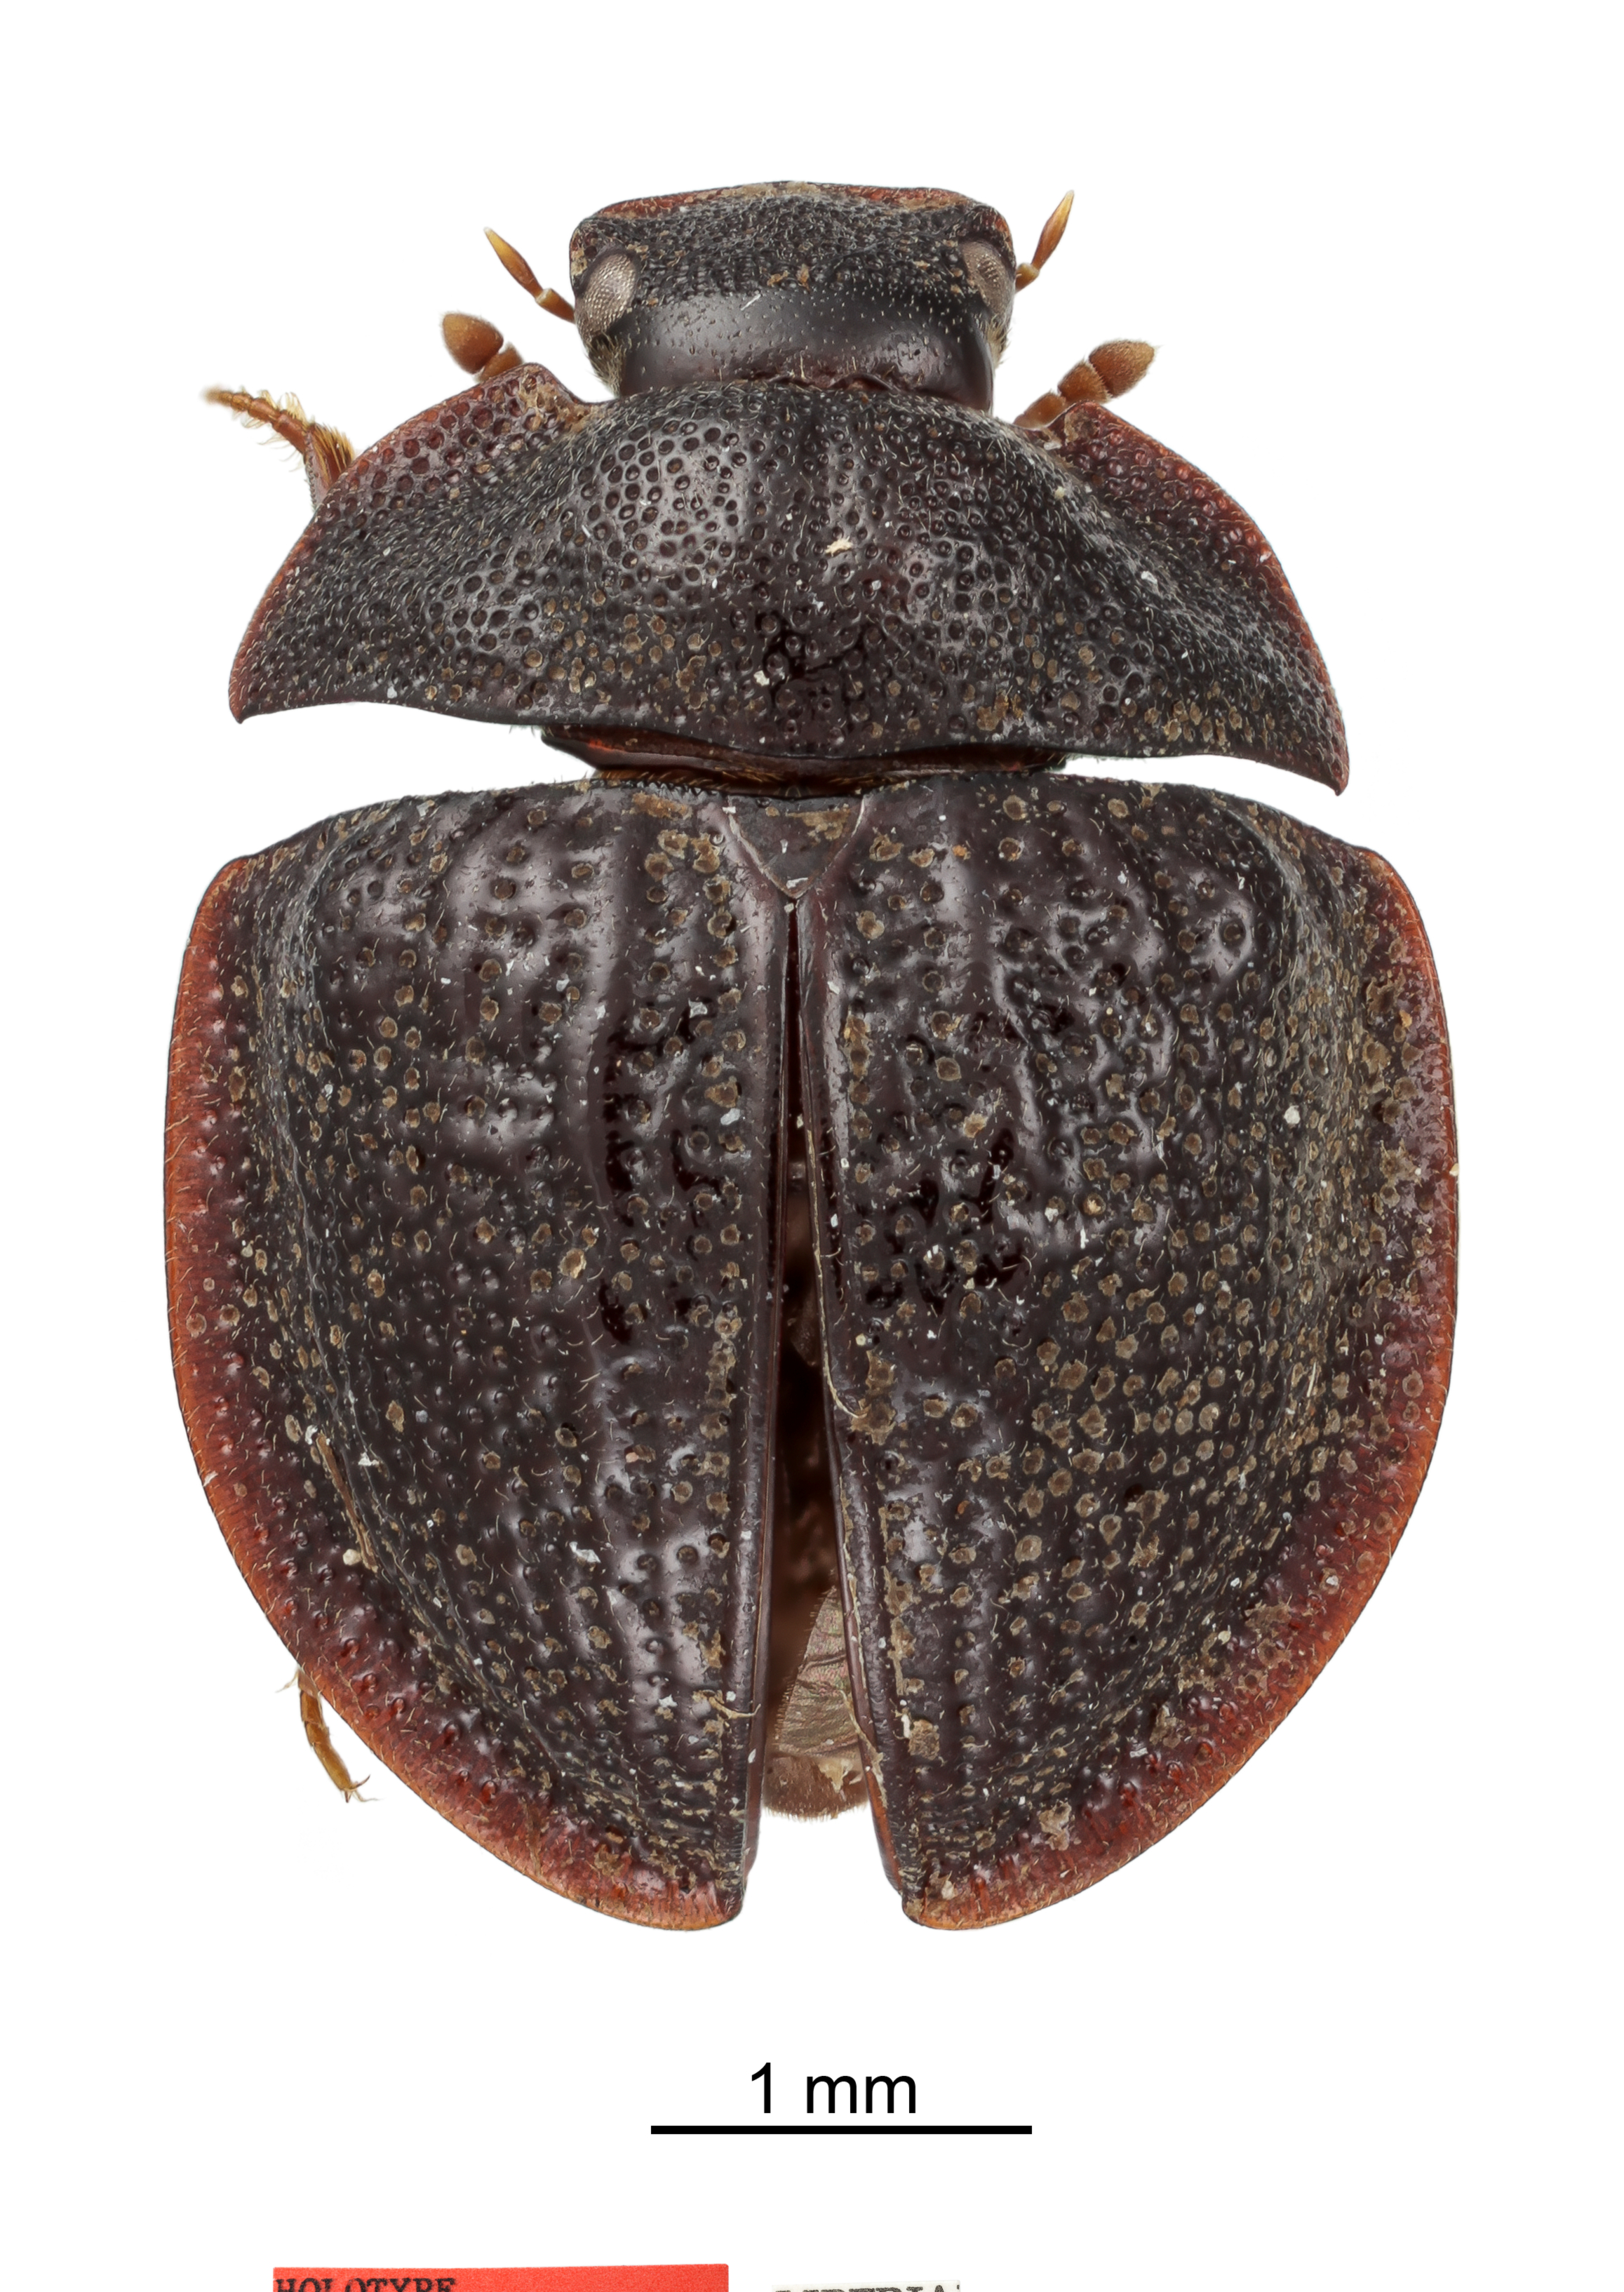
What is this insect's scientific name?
Kruia chrysopelma
